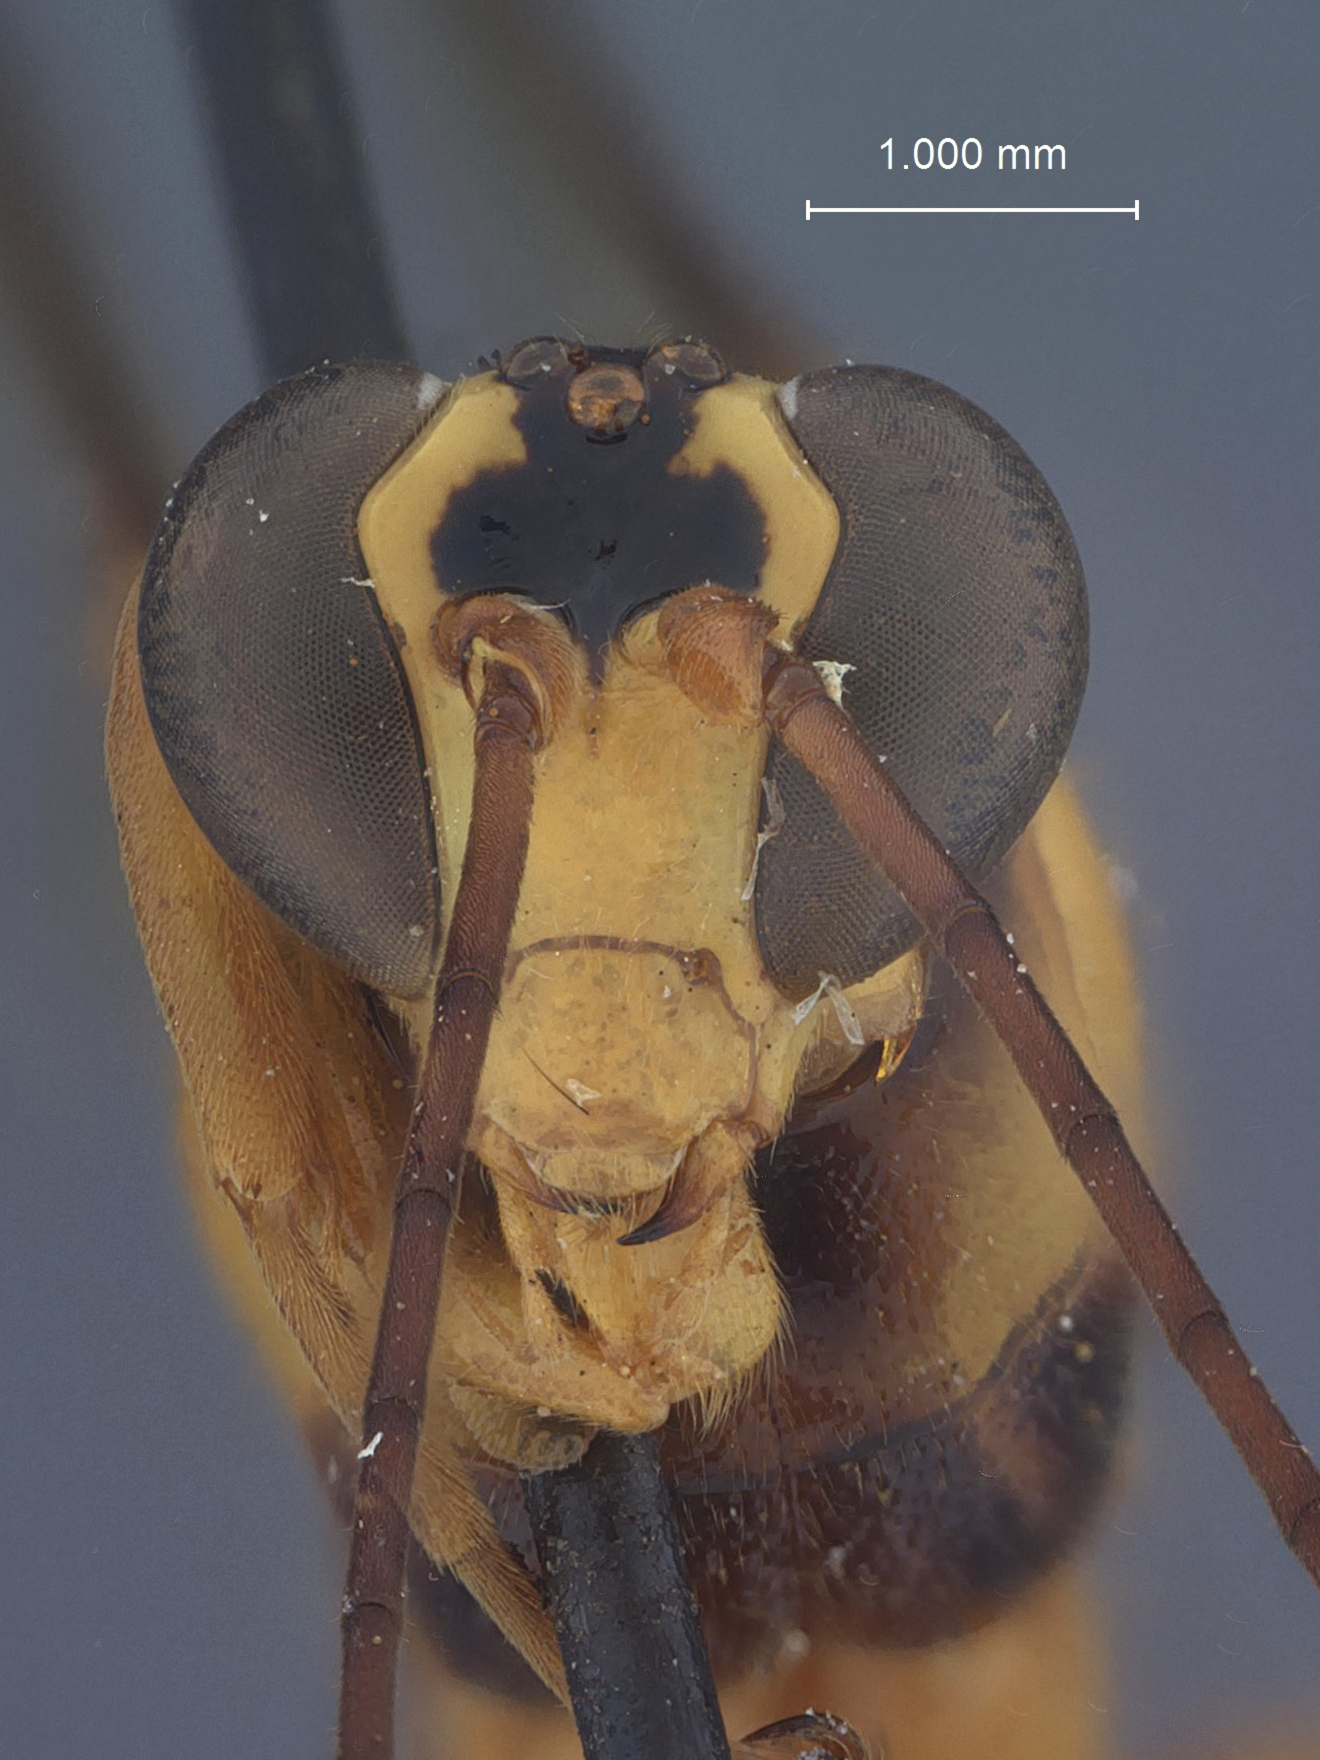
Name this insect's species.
Echthromorpha agrestoria
